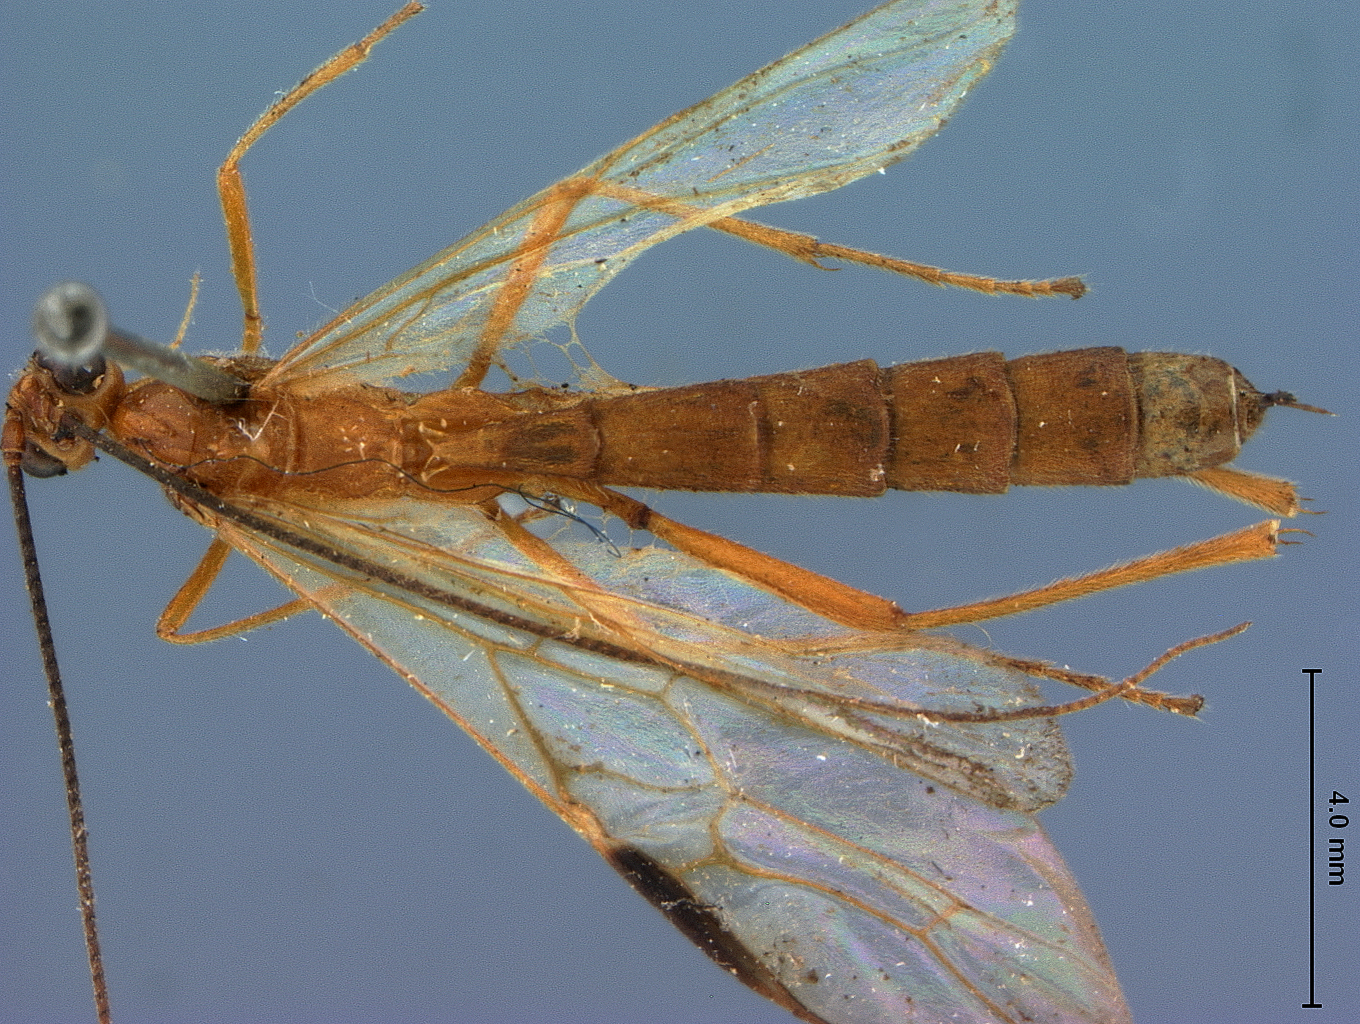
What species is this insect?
Megarhogas stigmaticus
